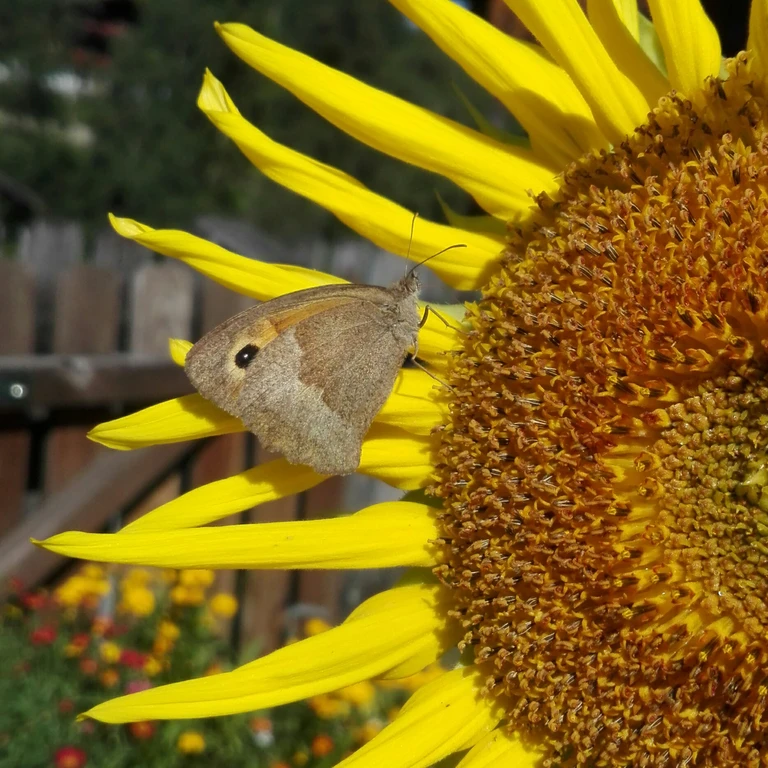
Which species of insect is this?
Maniola jurtina
